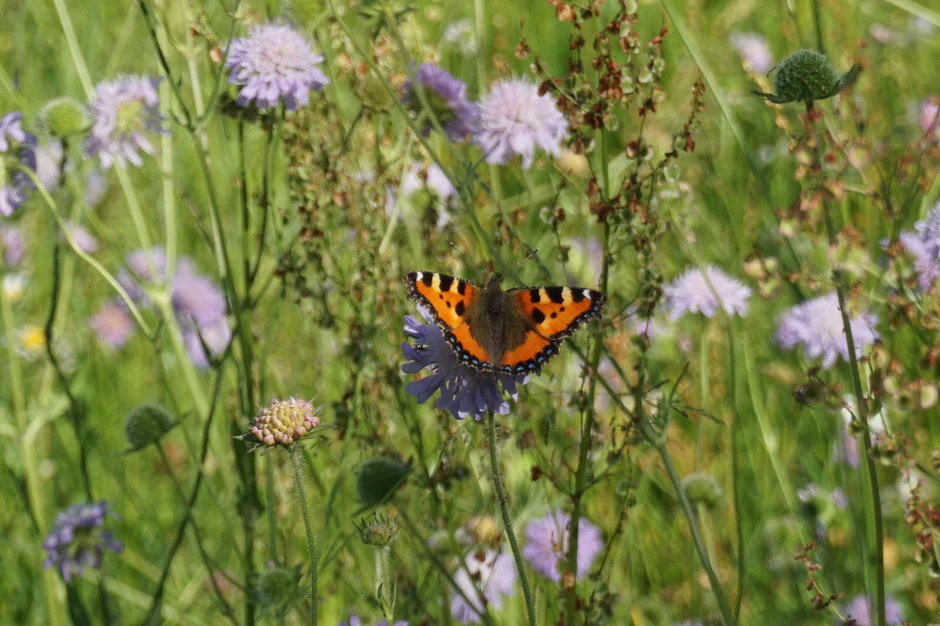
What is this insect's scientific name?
Aglais urticae
